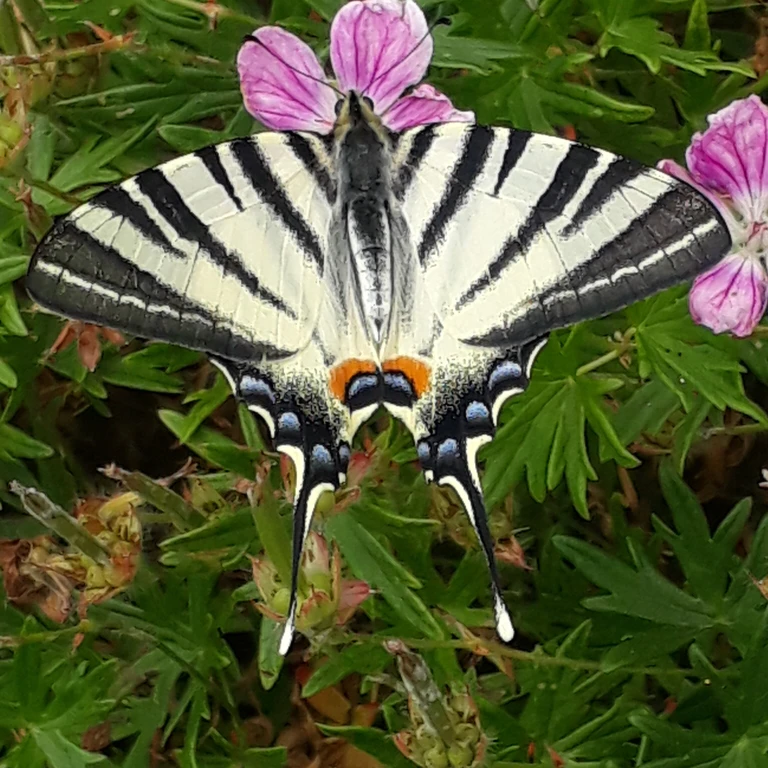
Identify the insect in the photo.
Iphiclides podalirius
